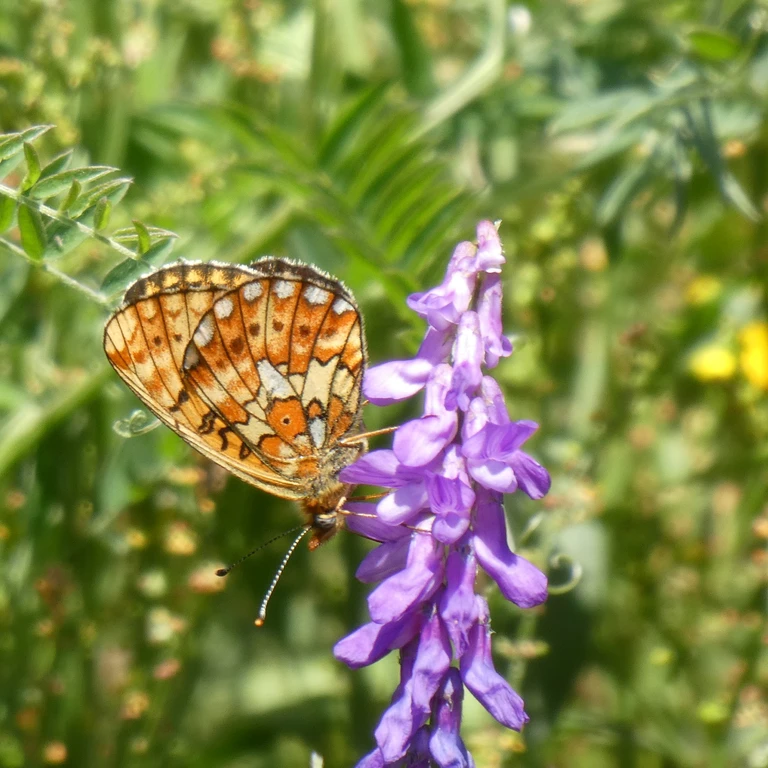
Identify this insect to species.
Boloria euphrosyne (also Clossiana euphrosyne)
